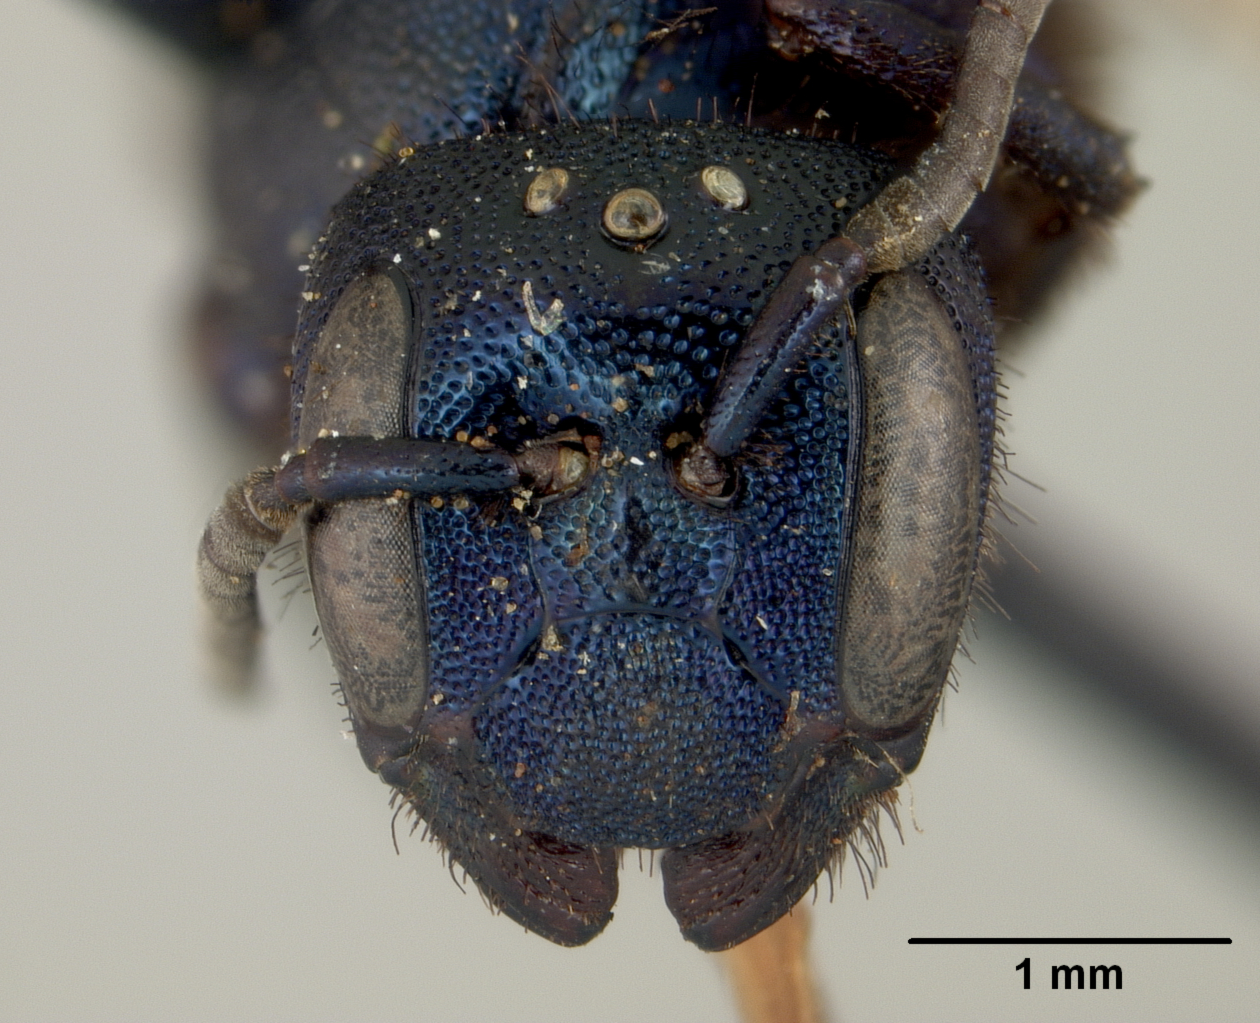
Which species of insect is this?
Stelis carnifex
